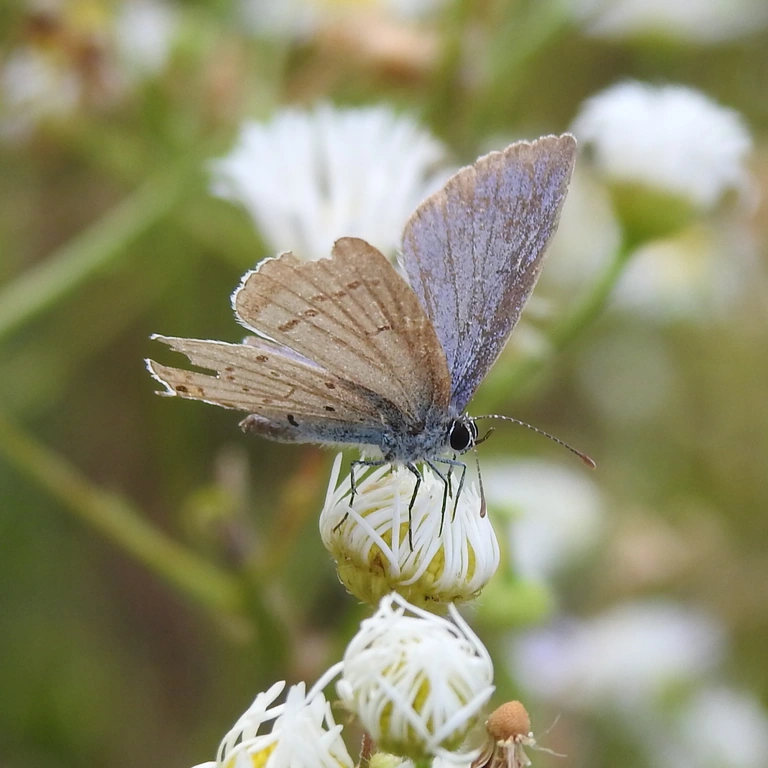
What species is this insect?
Cupido argiades (also Elkalyce argiades)
